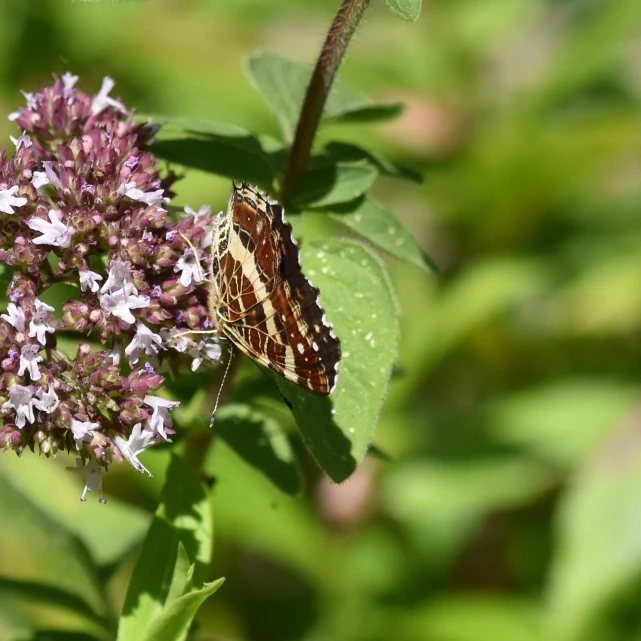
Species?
Araschnia levana
